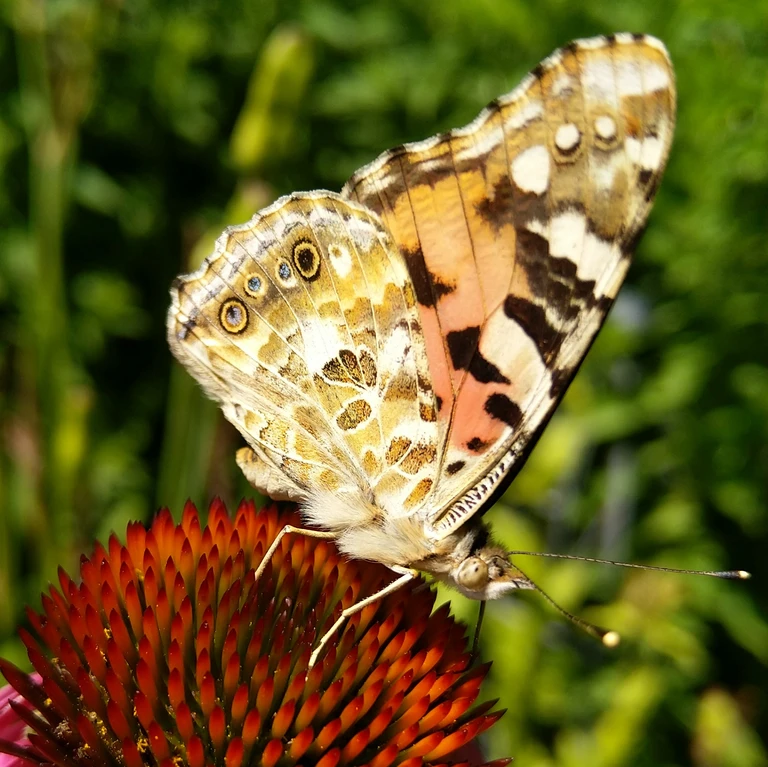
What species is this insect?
Vanessa cardui
